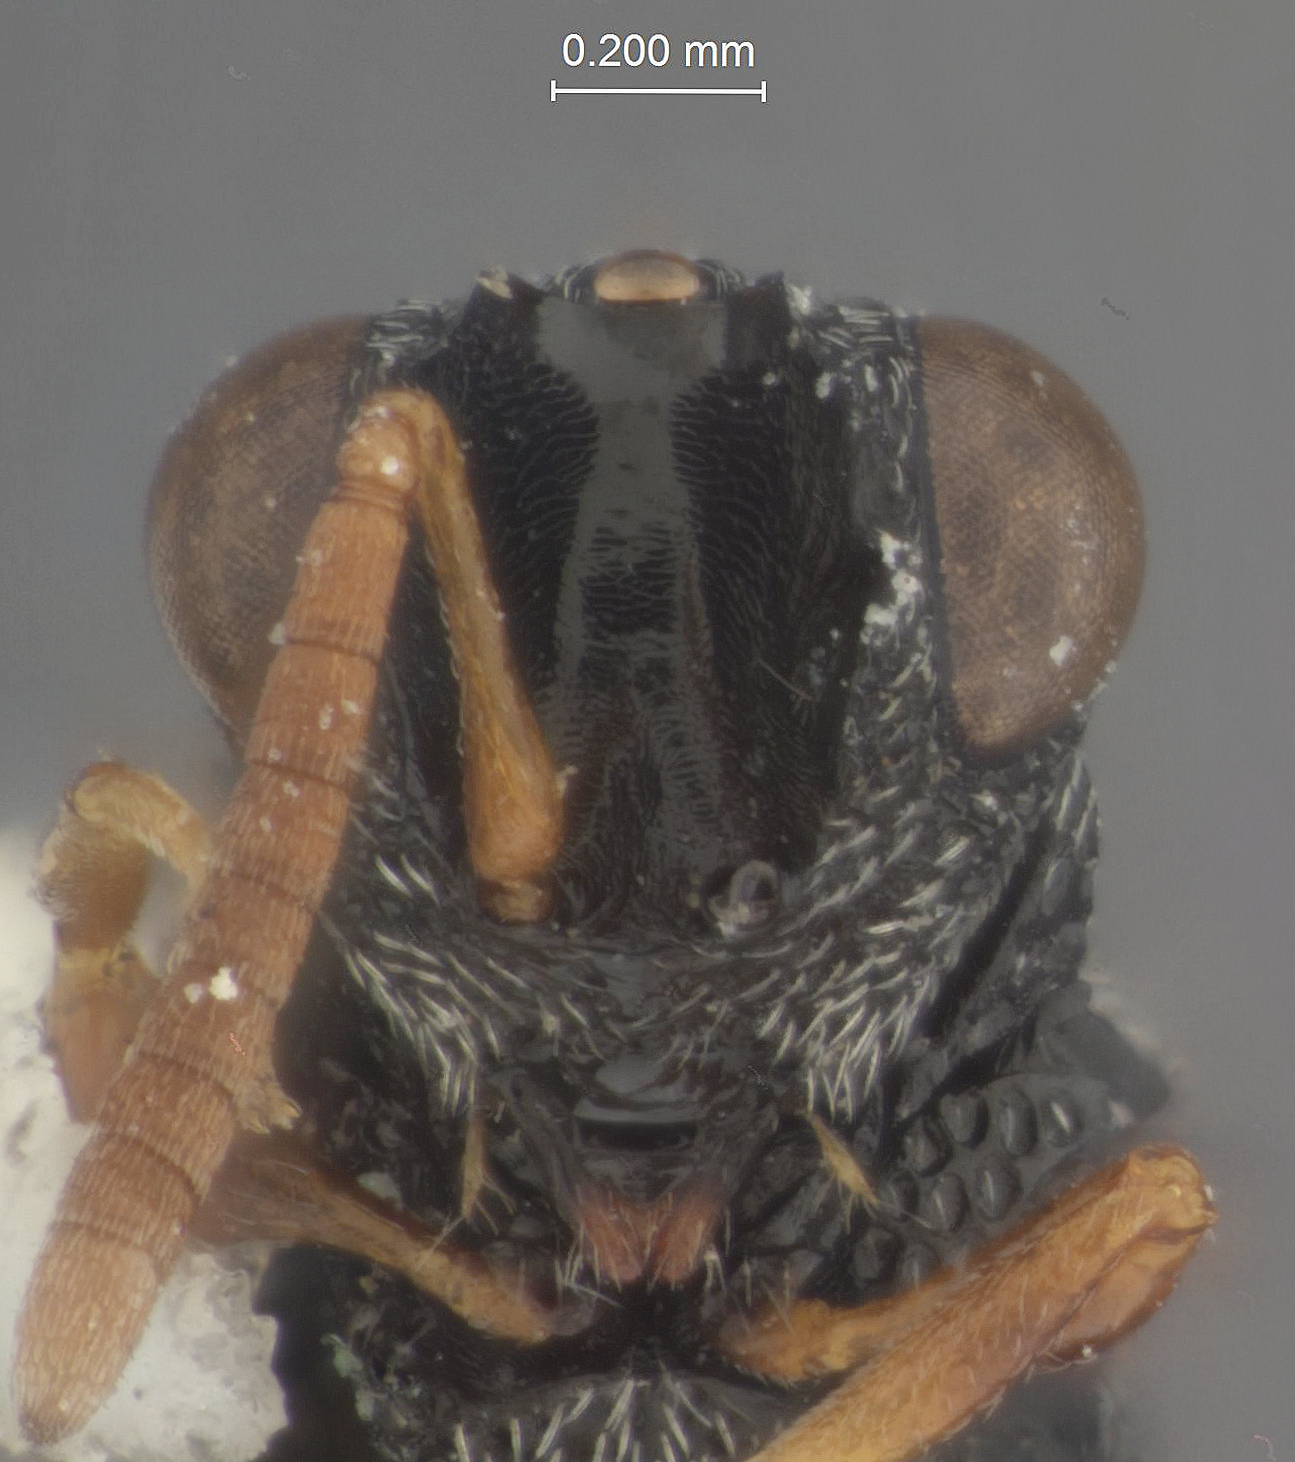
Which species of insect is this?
Pareniaca coromandelica
